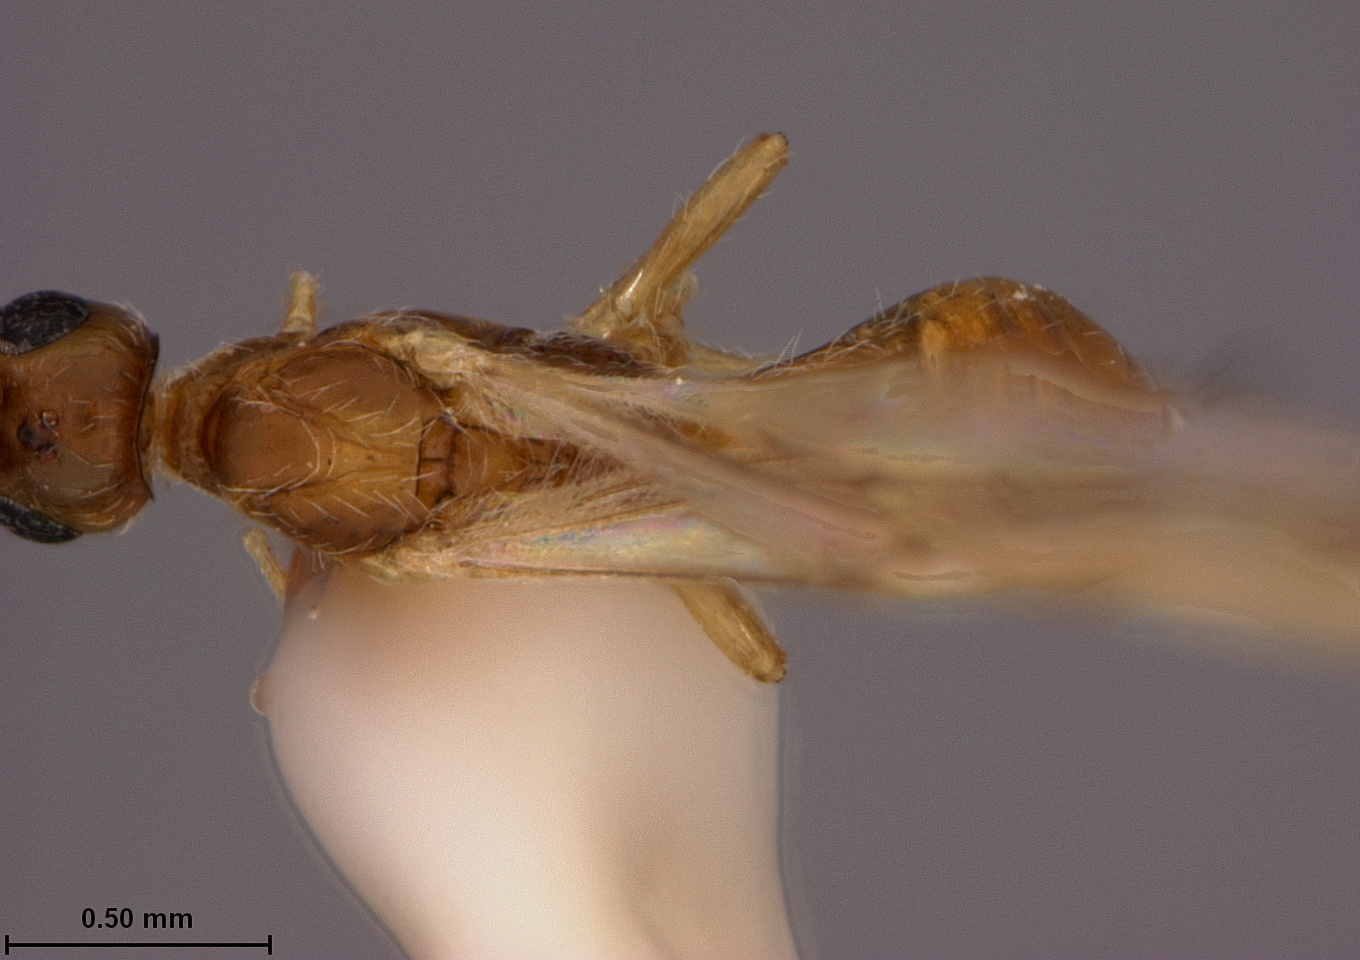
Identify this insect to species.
Caenophanes languriae
